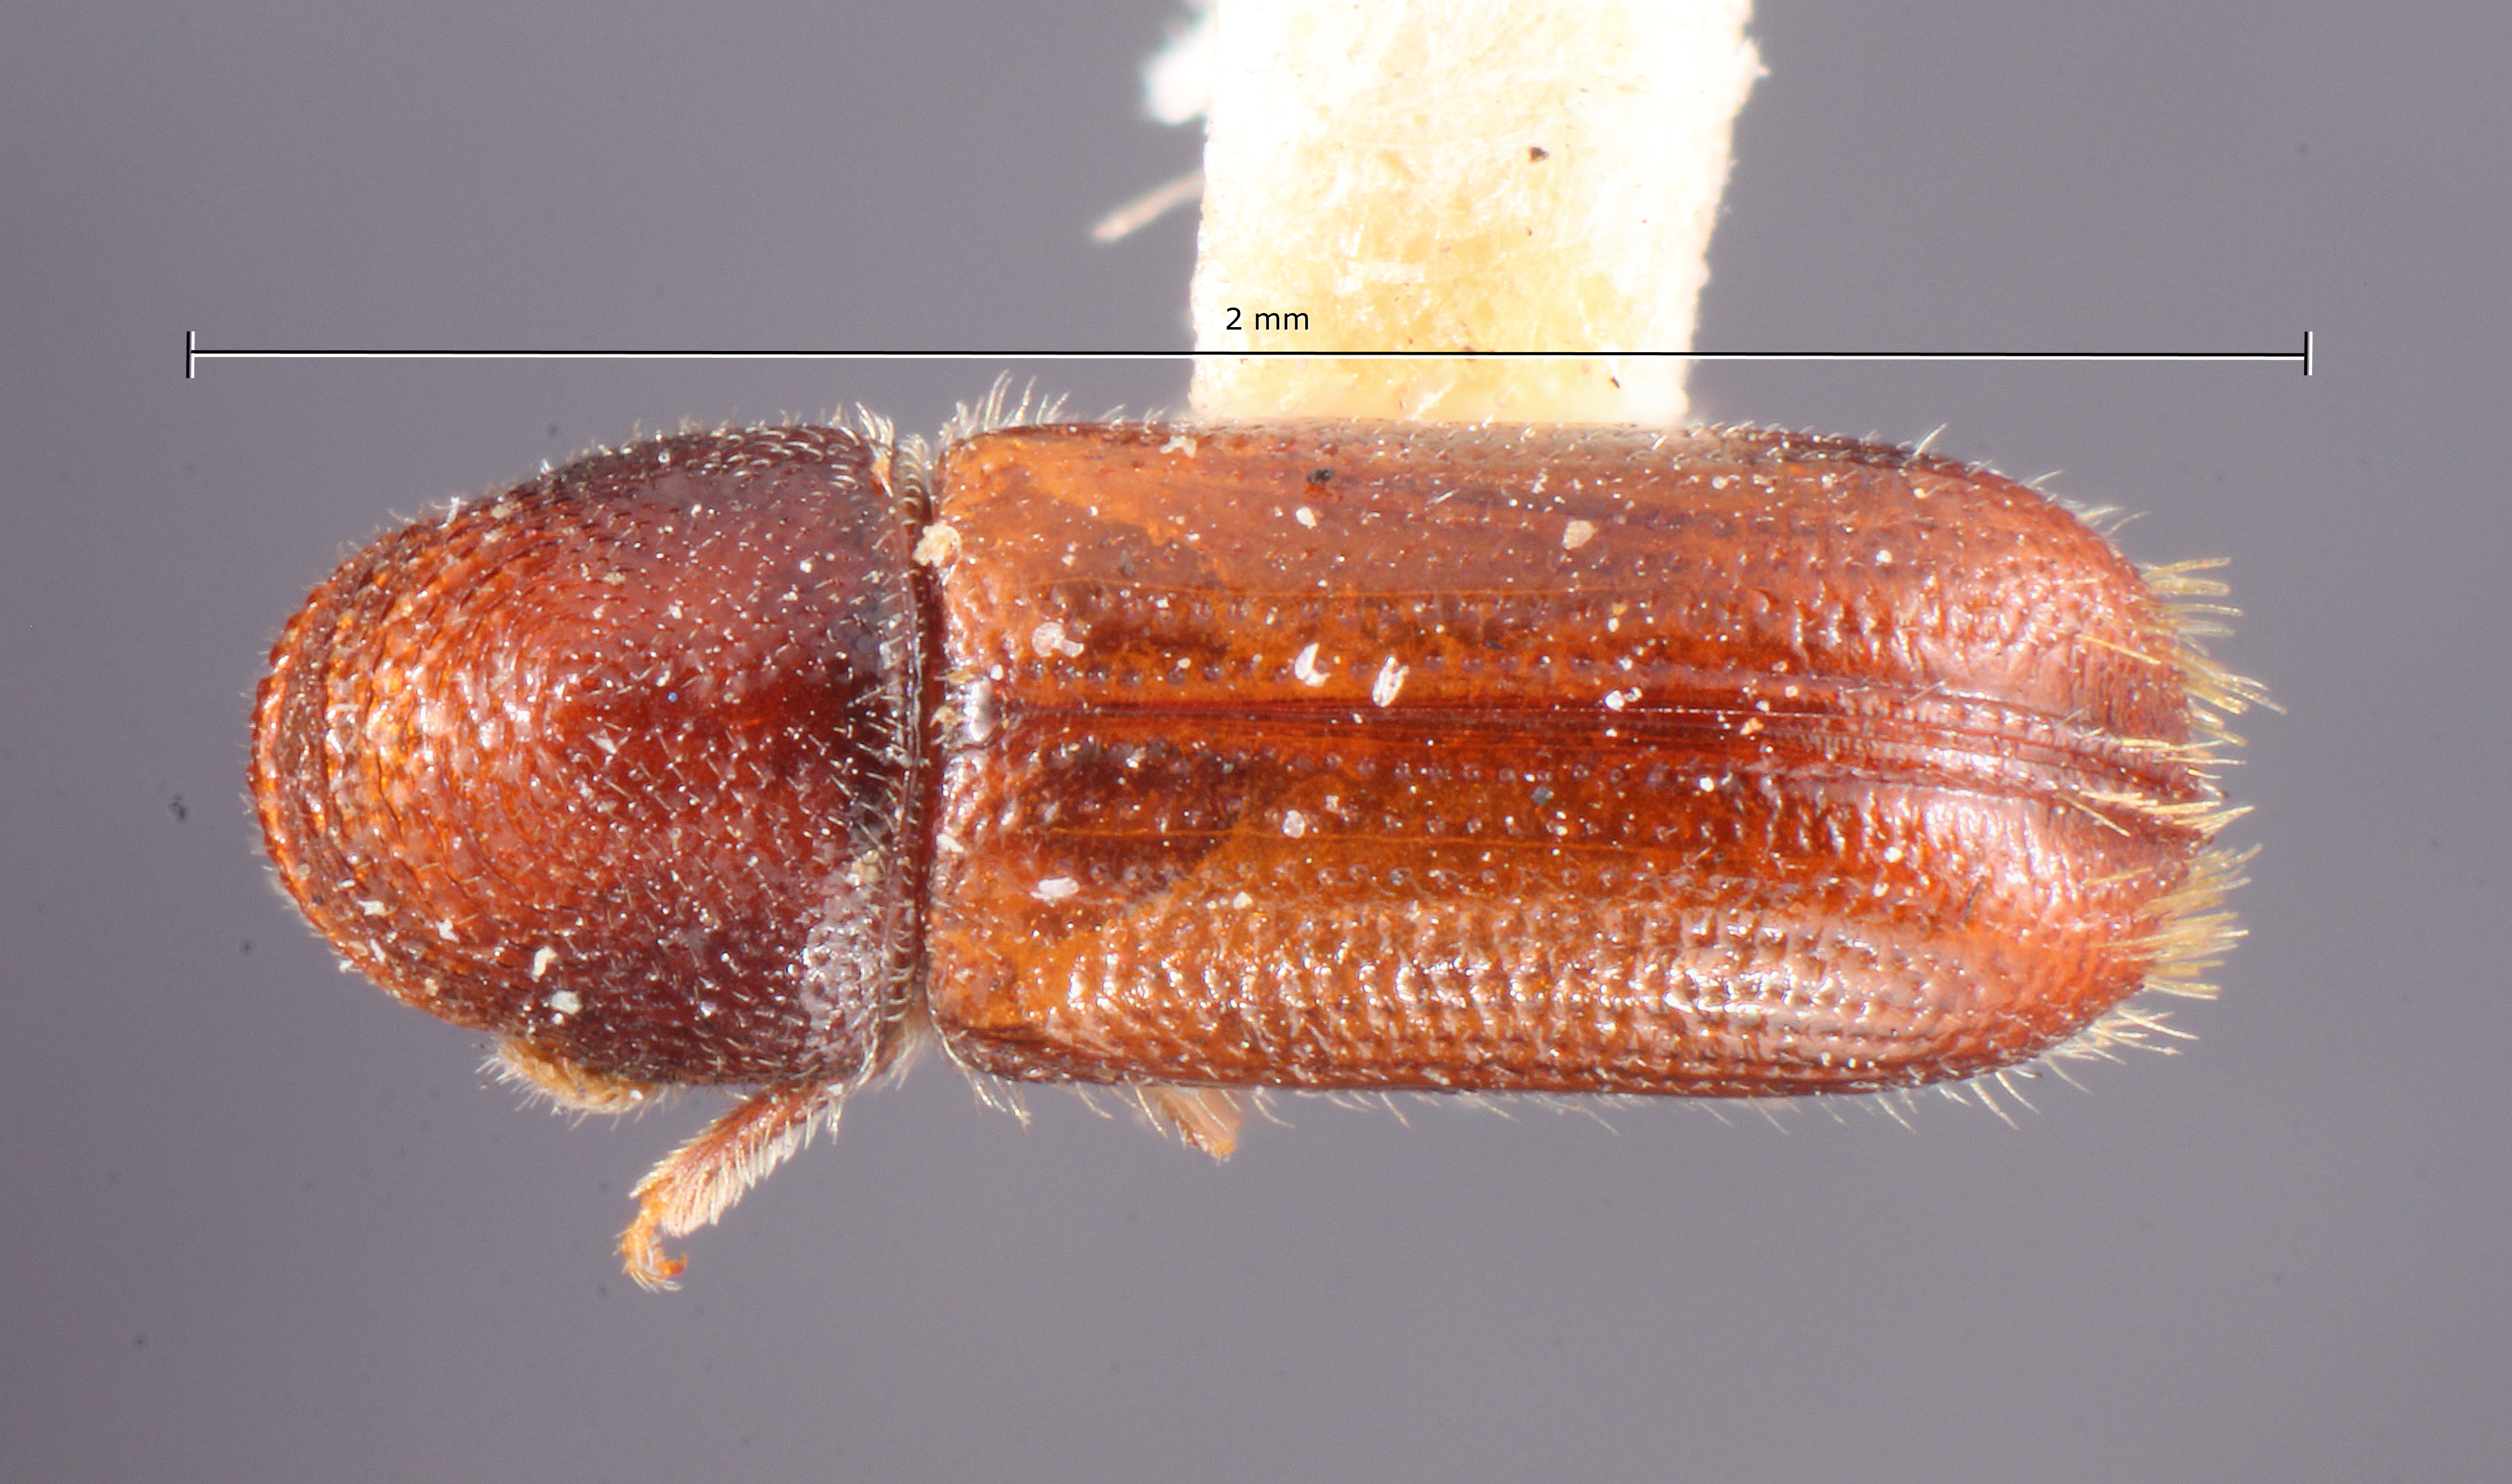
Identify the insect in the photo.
Pityophthorus setosus
